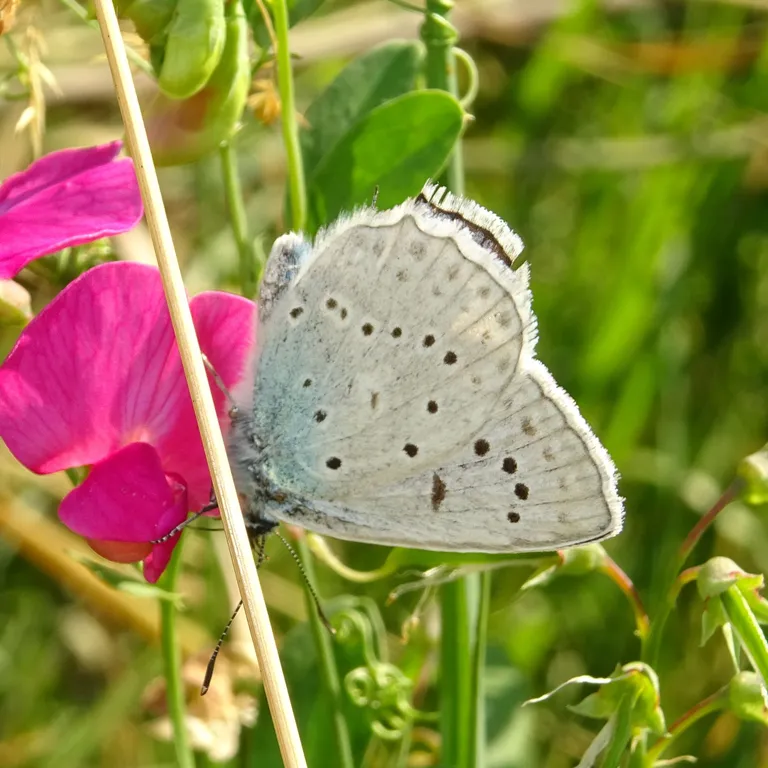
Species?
Polyommatus daphnis
